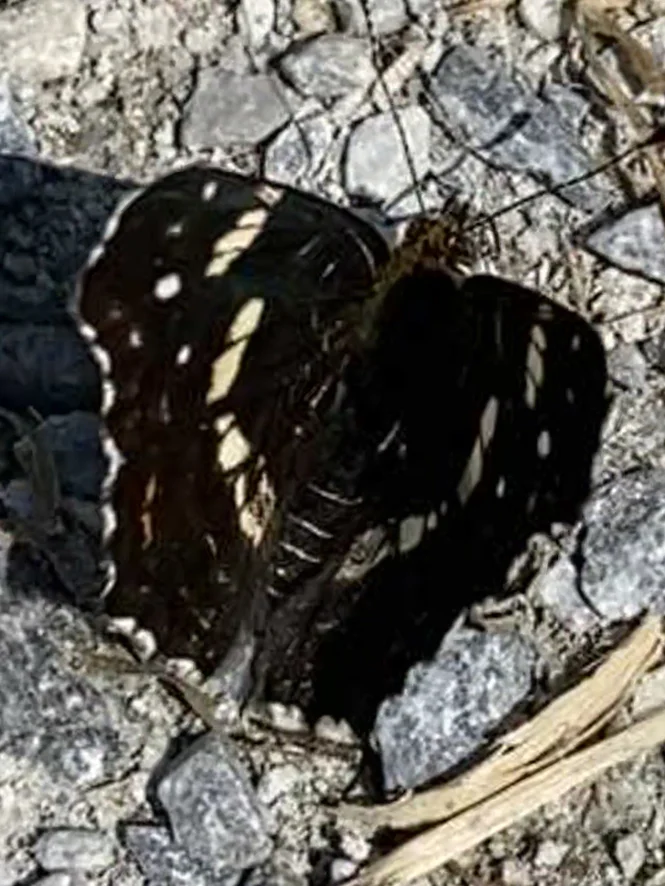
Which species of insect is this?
Araschnia levana
